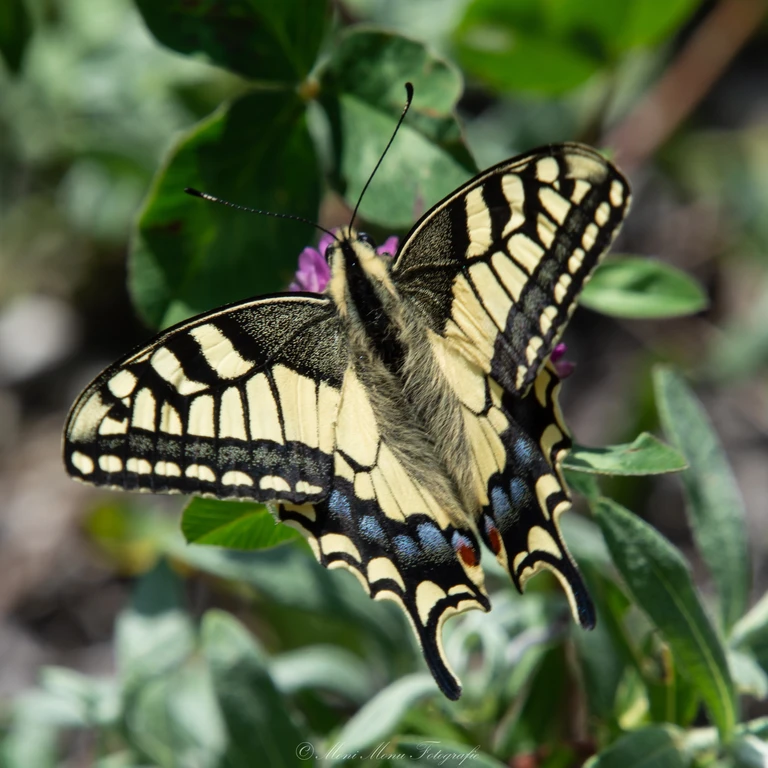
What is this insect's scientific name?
Papilio machaon
